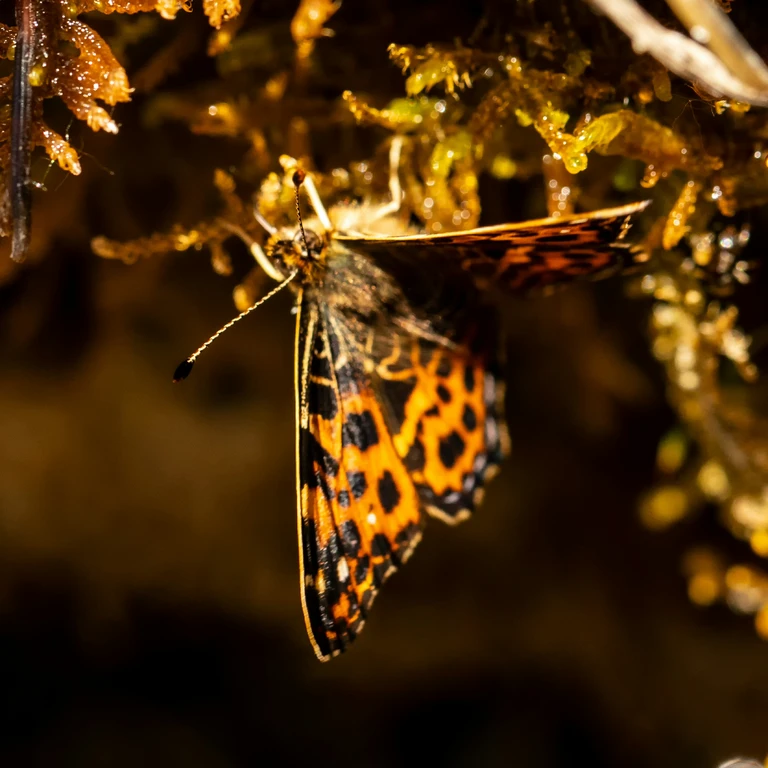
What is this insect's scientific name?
Araschnia levana
